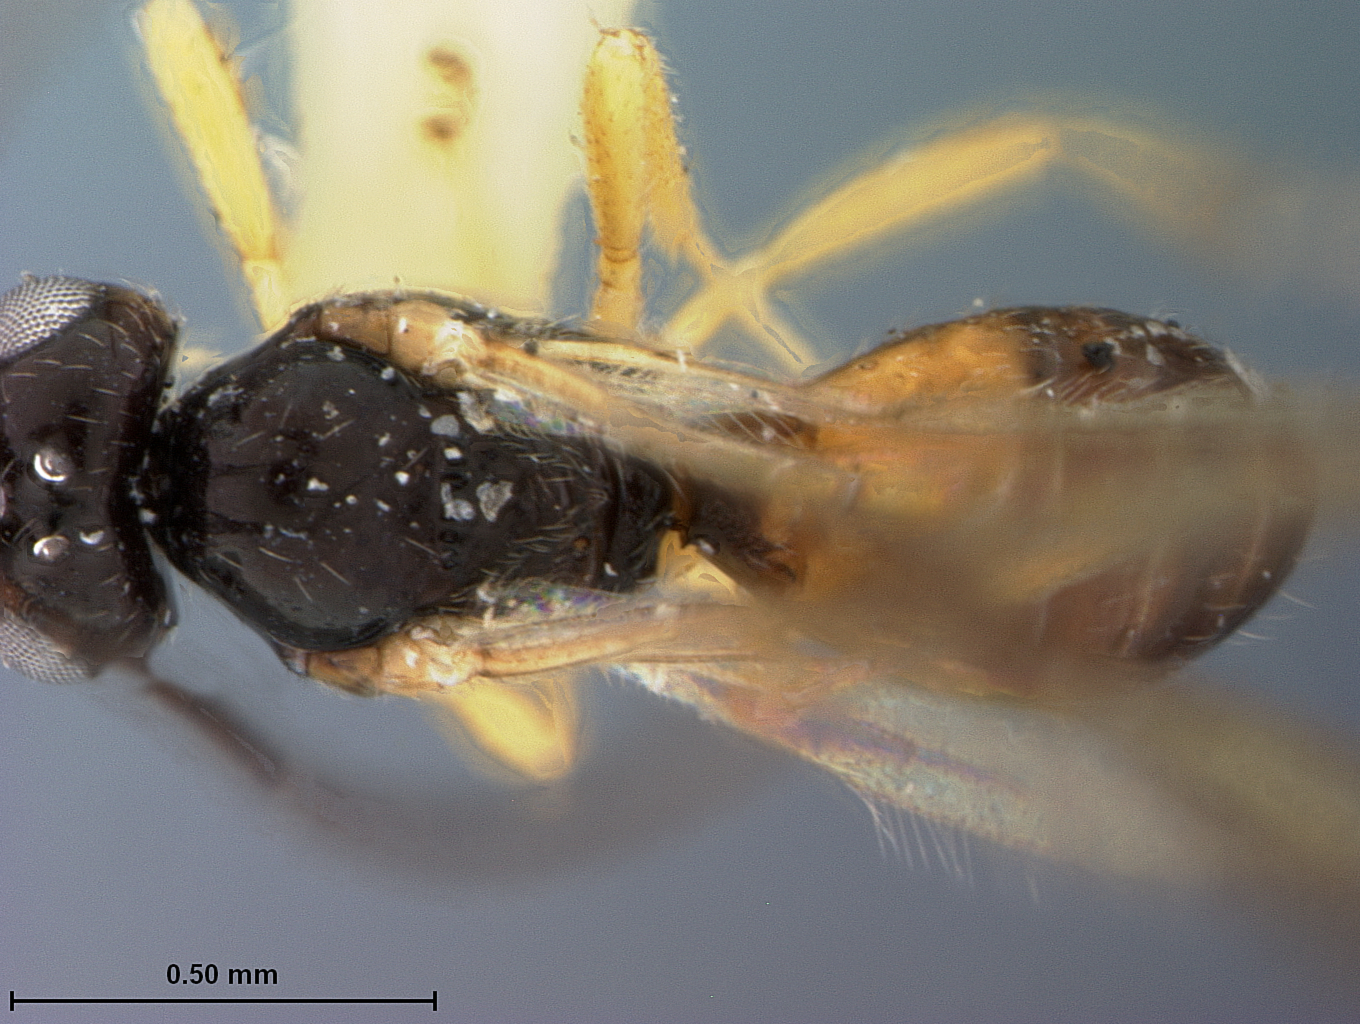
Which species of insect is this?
Opius paulus
